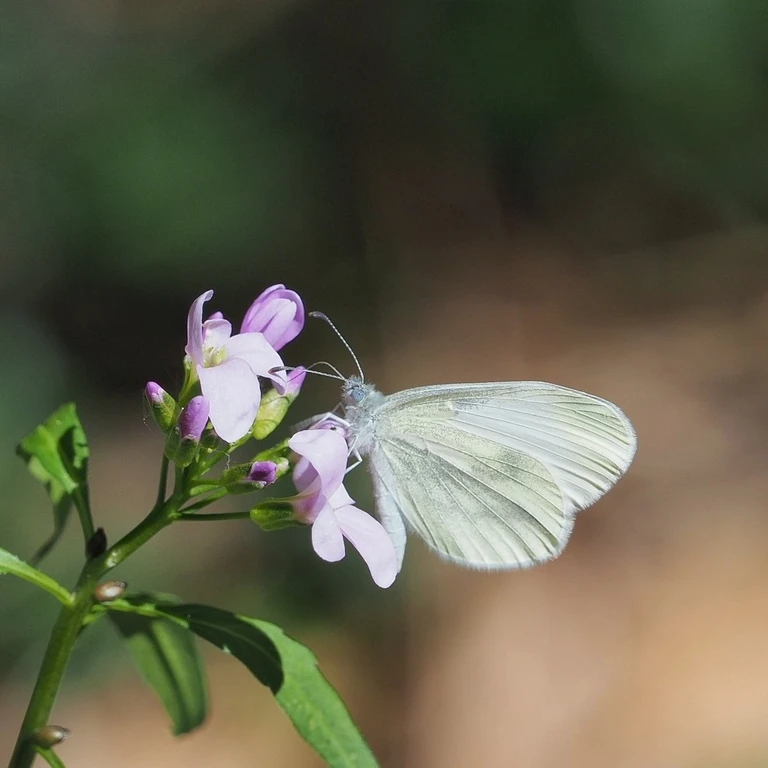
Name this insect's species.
Leptidea sinapis/juvernica
